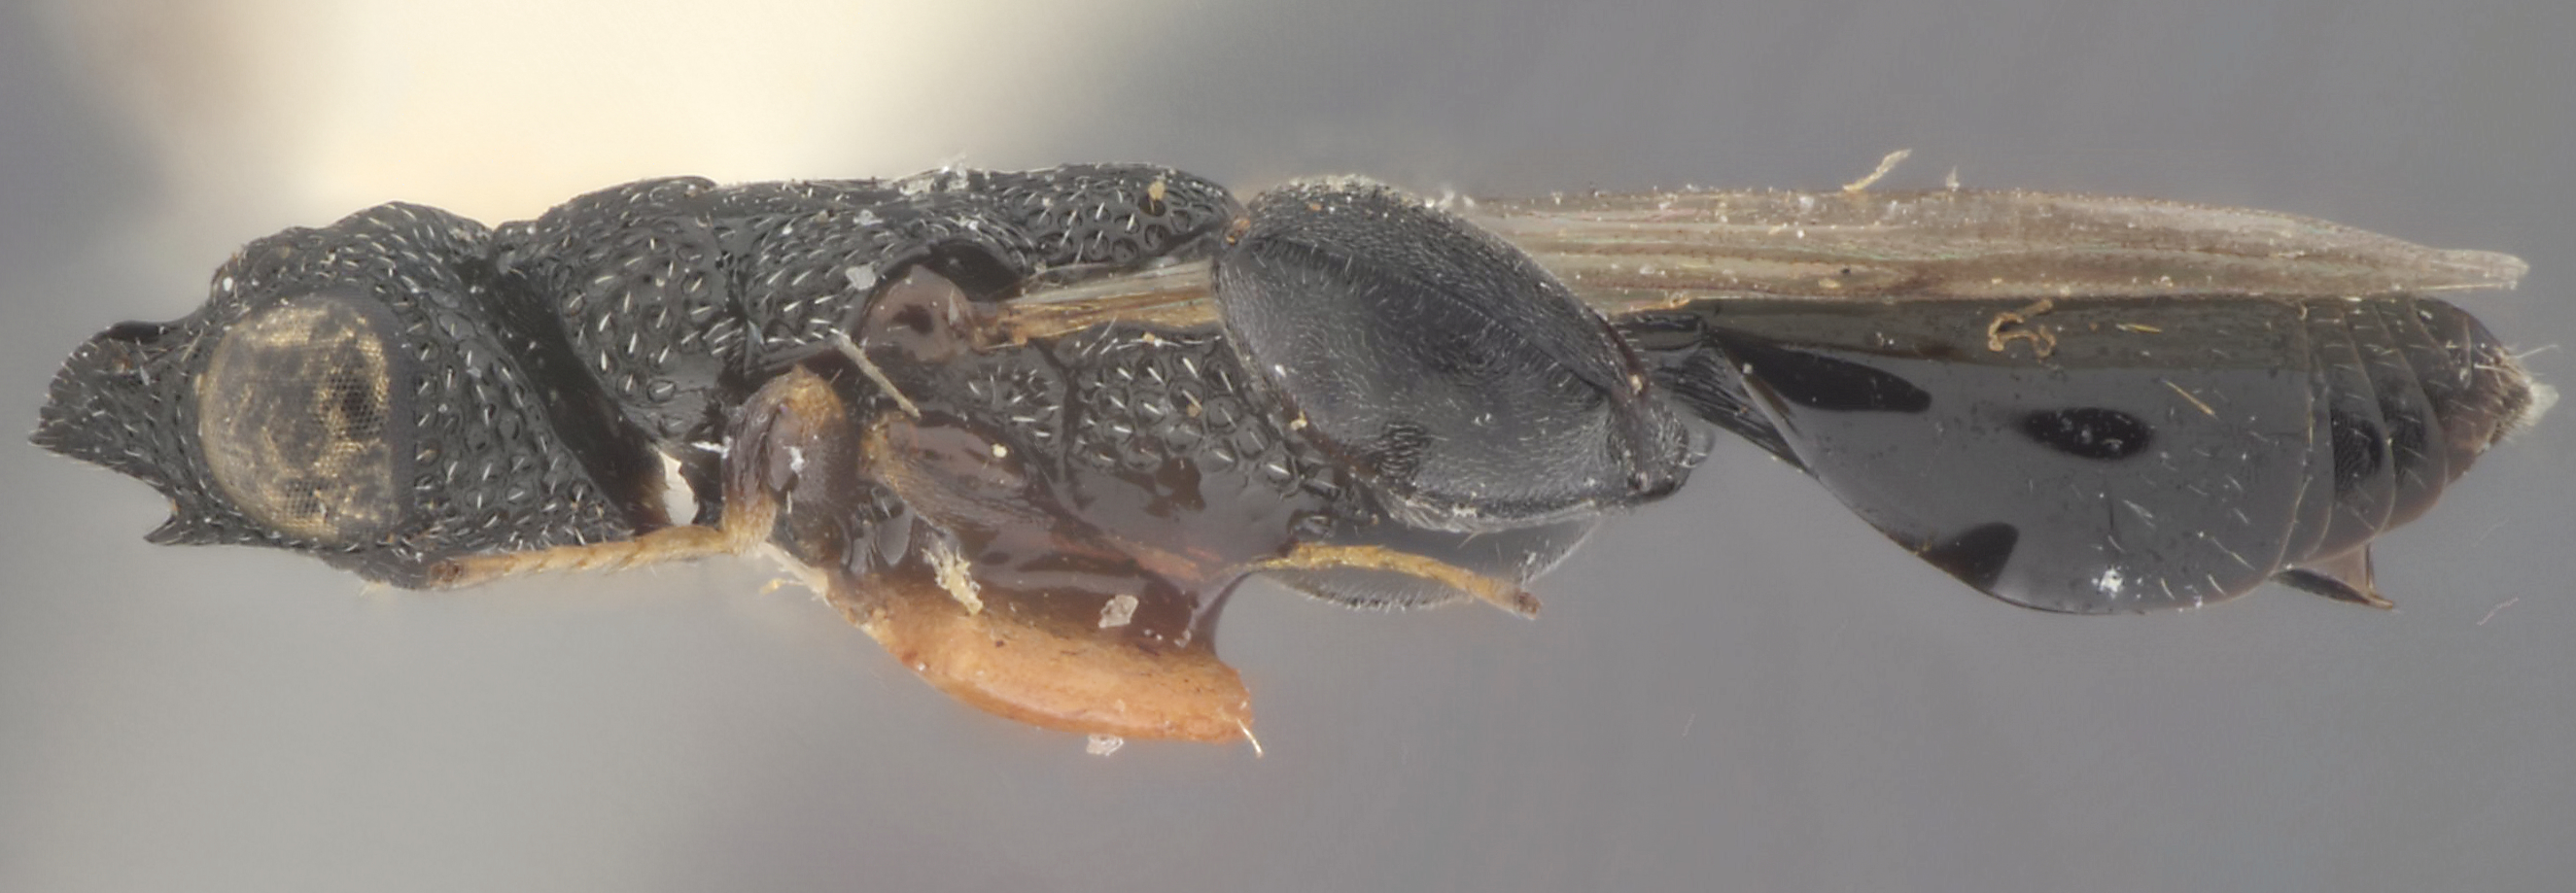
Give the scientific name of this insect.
Pareniaca alticornis
